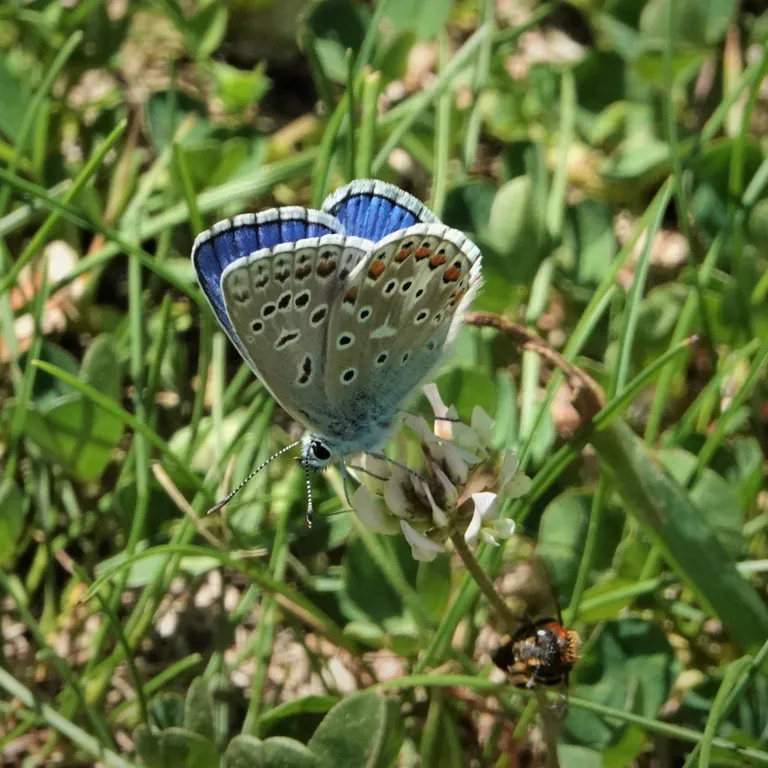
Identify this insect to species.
Lysandra bellargus
